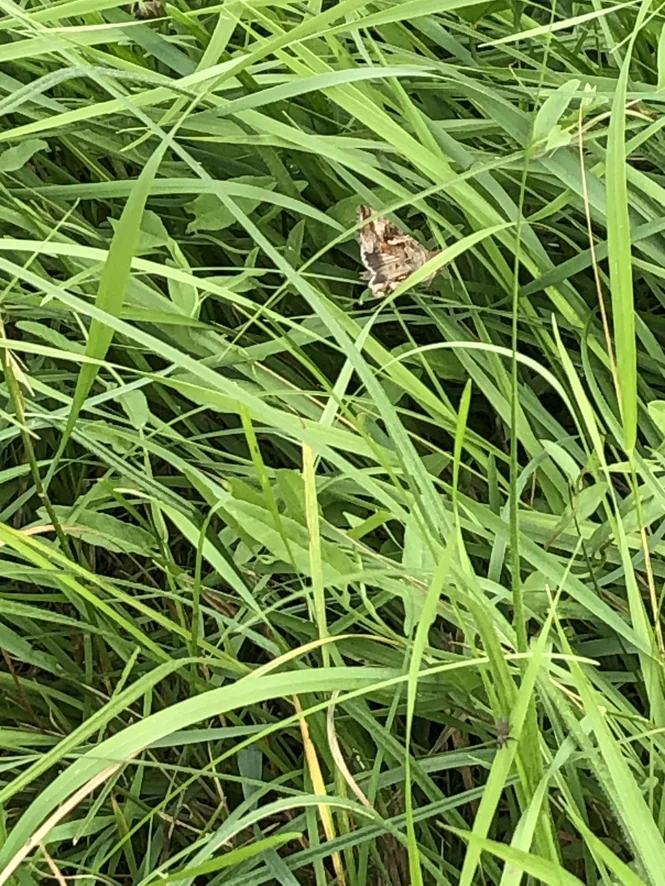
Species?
Autographa gamma
